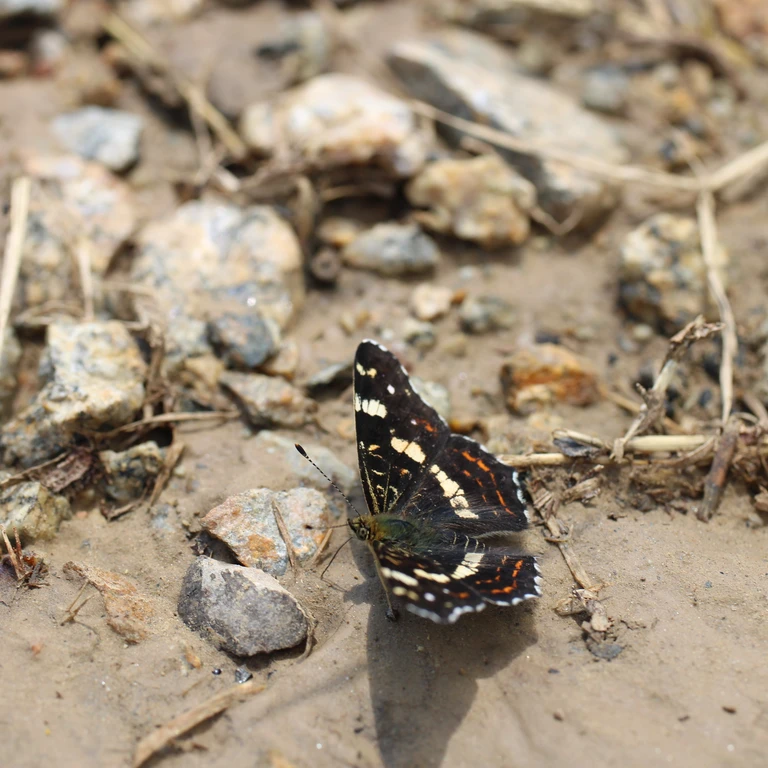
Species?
Araschnia levana
